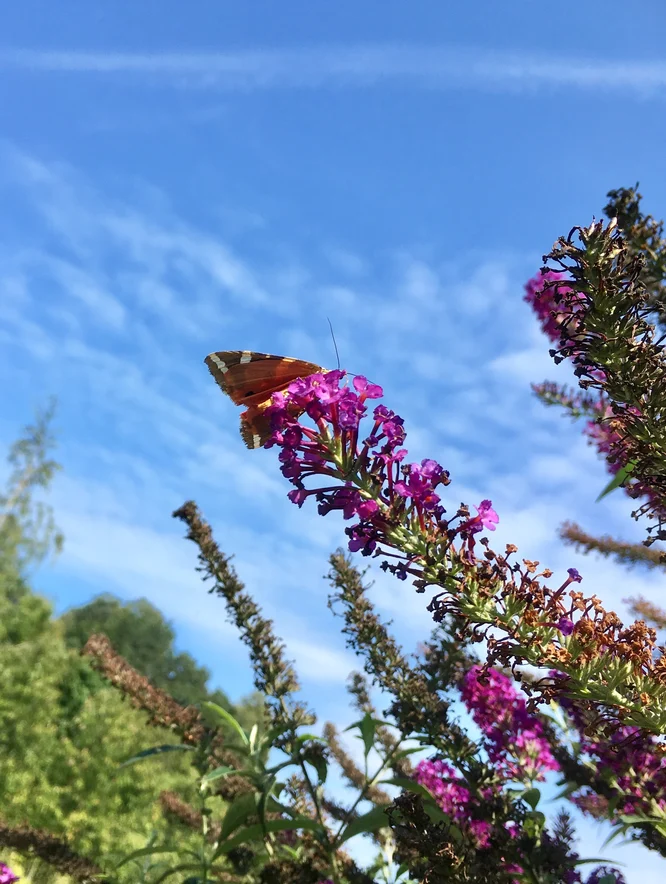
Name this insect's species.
Euplagia quadripunctaria
